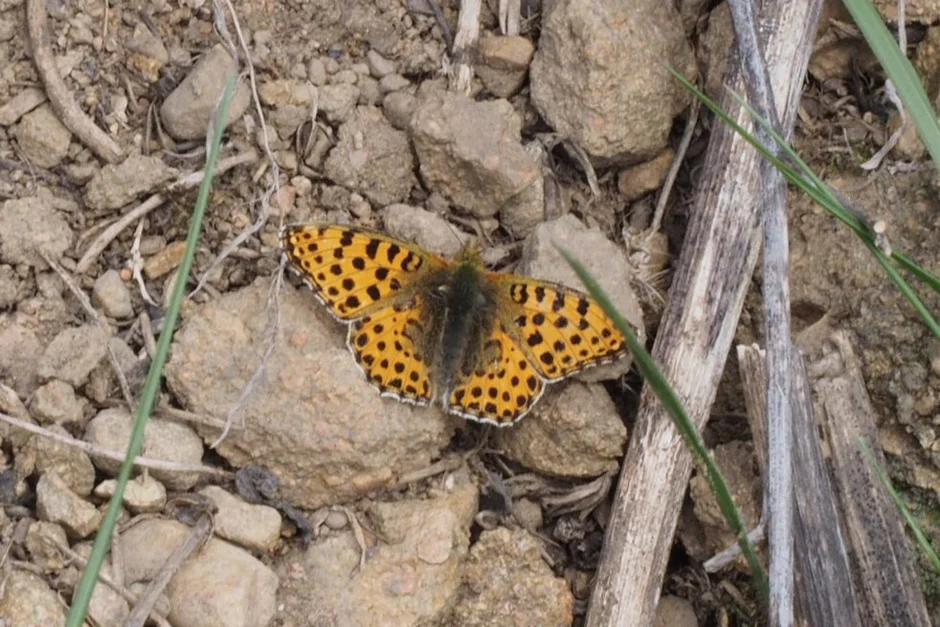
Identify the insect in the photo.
Issoria lathonia
